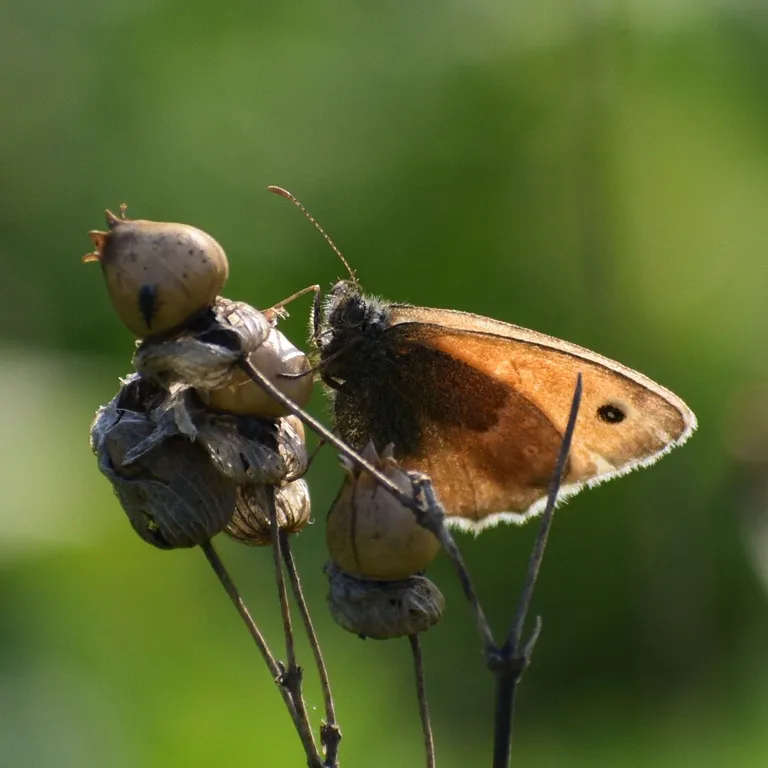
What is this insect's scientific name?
Coenonympha pamphilus
